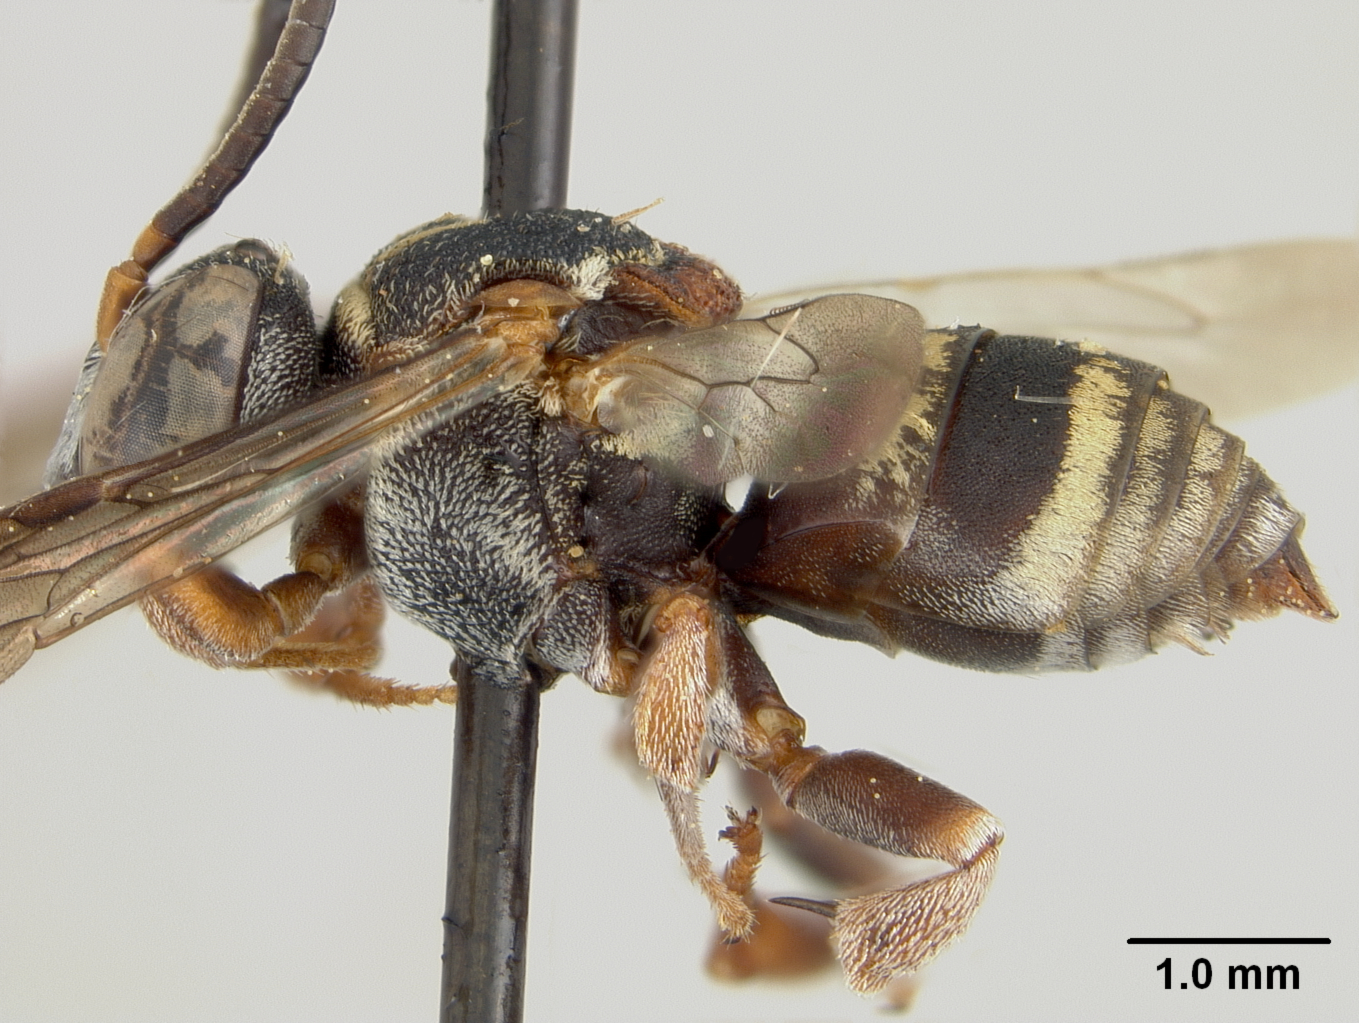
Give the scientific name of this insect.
Epeolus carolinus
